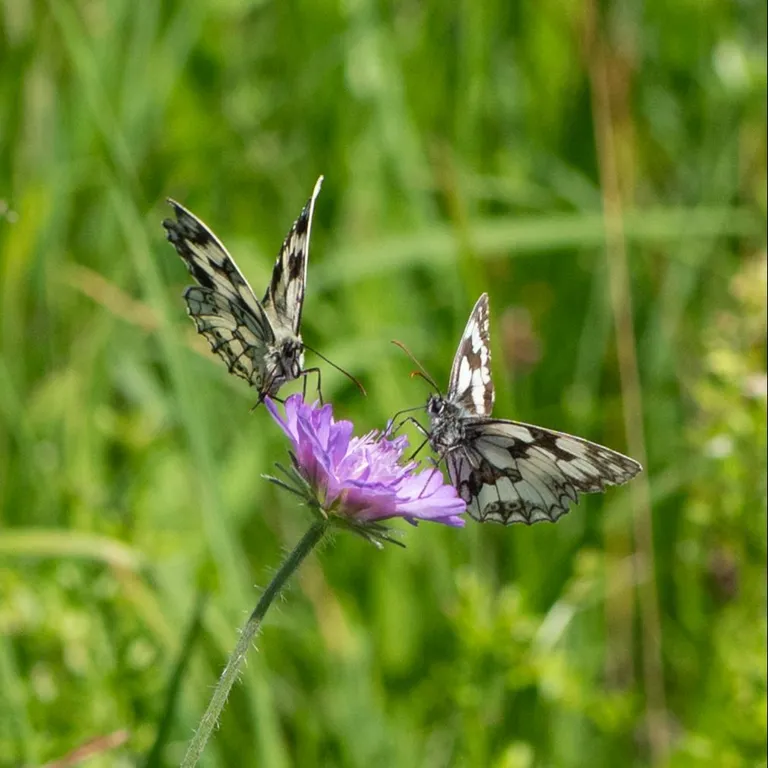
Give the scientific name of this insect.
Melanargia galathea
